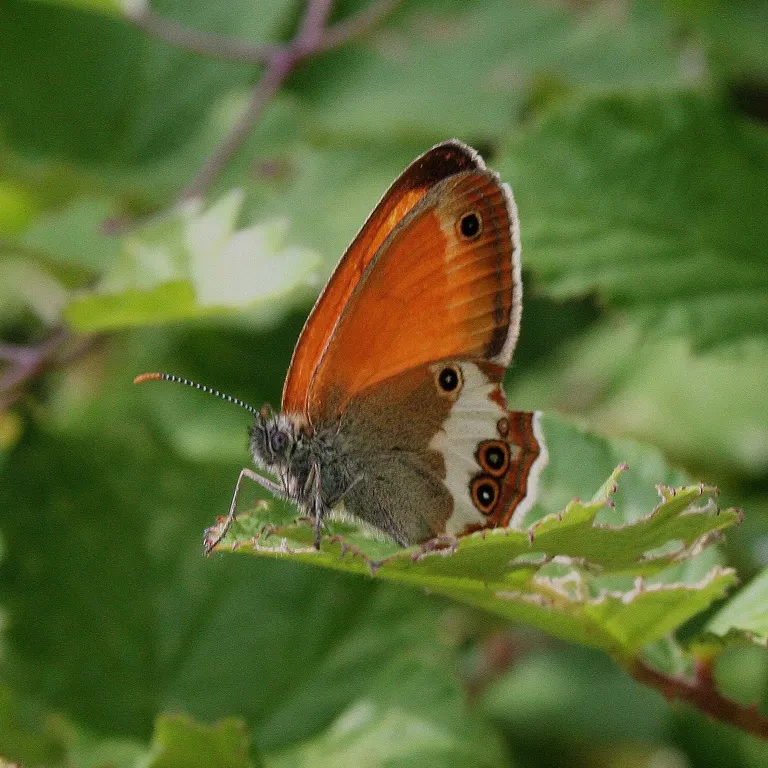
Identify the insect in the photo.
Coenonympha arcania
